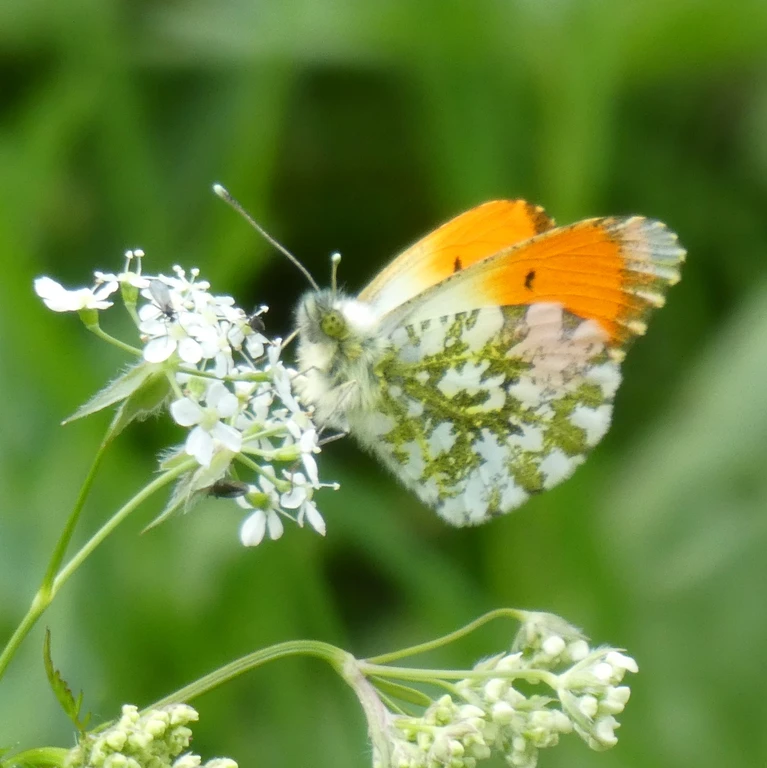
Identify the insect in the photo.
Anthocharis cardamines
